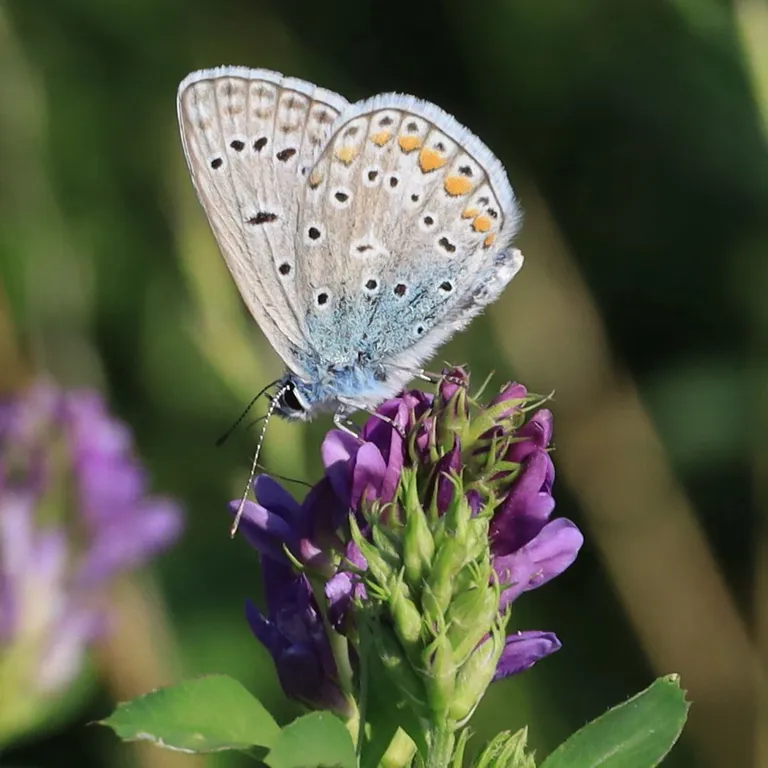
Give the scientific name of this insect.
Polyommatus icarus
